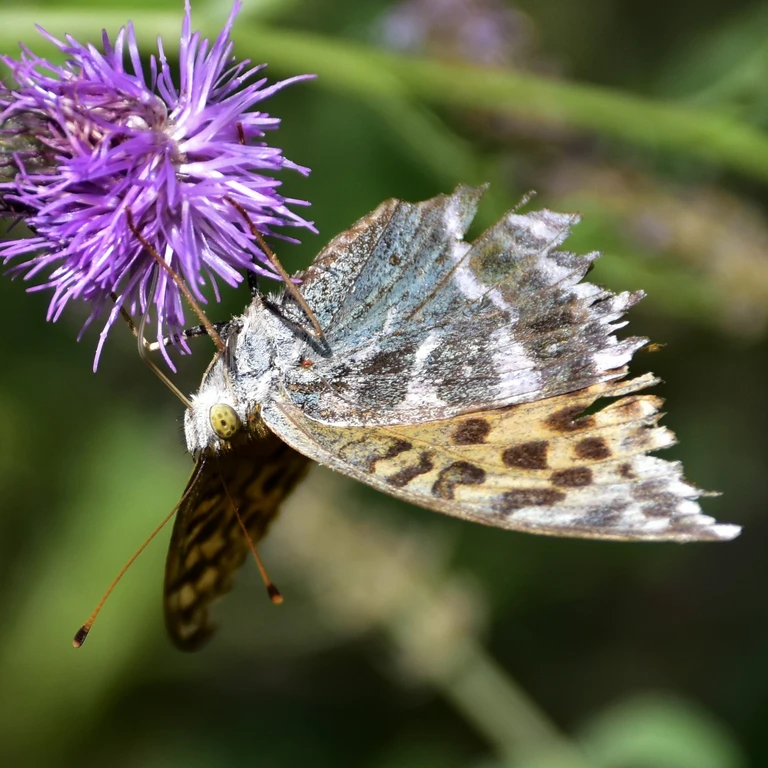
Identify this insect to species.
Argynnis paphia
